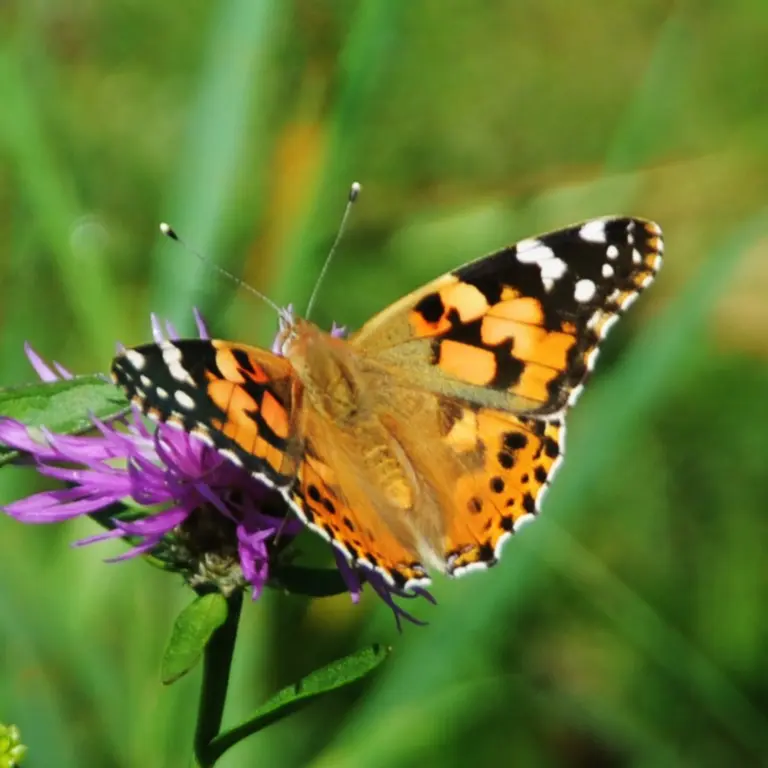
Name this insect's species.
Vanessa cardui
